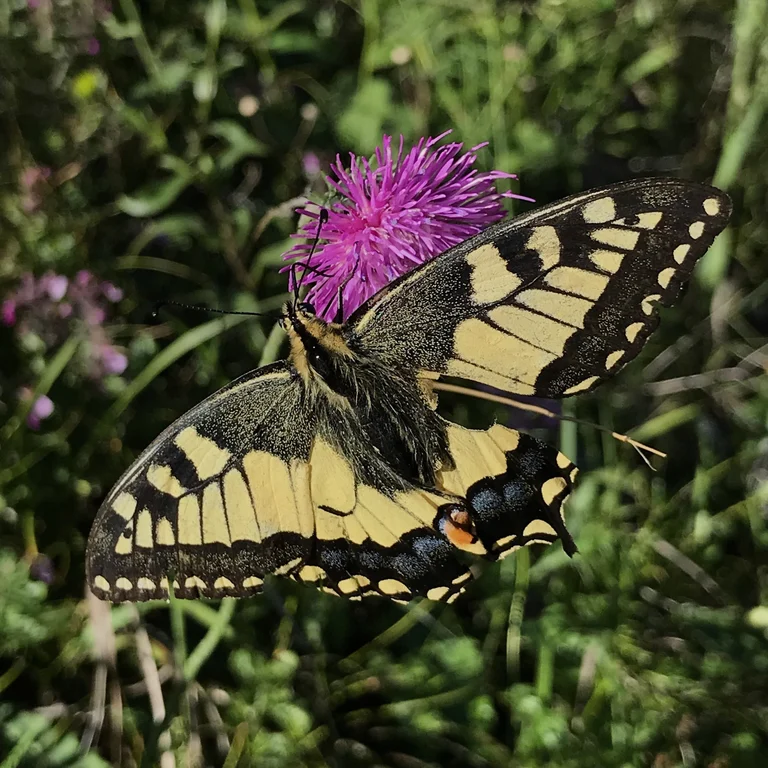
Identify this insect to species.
Papilio machaon
